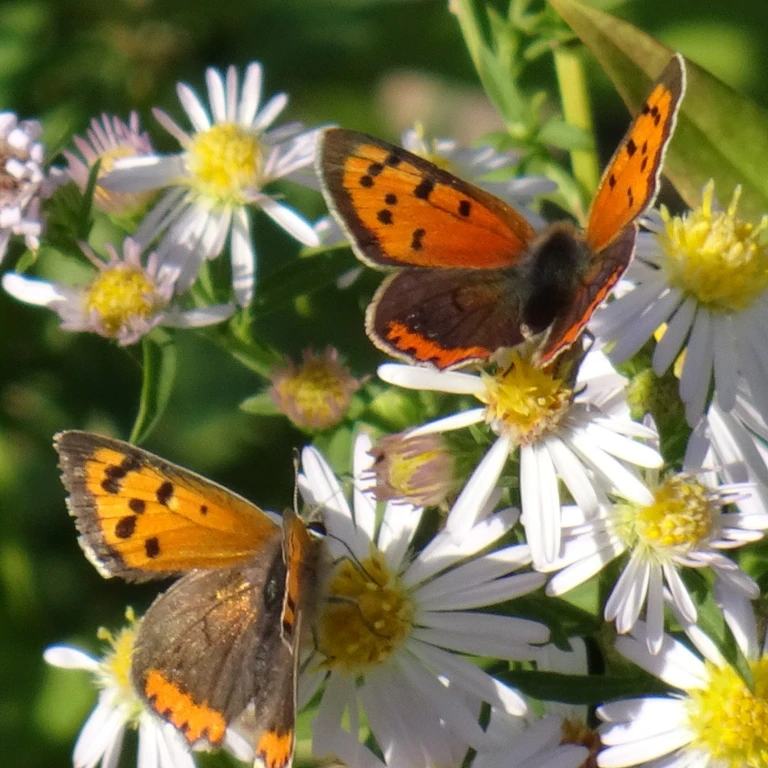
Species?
Lycaena phlaeas
